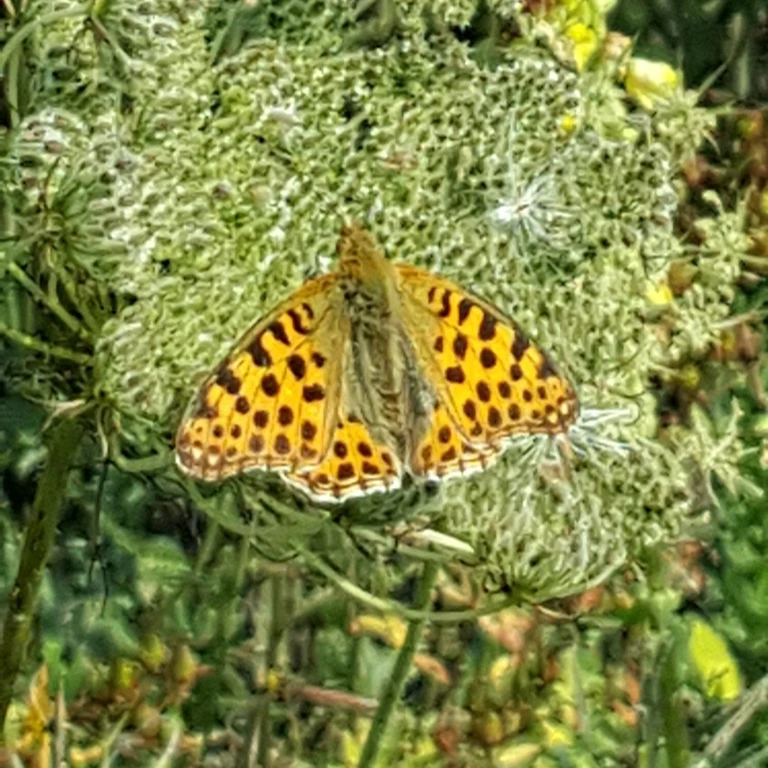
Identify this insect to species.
Issoria lathonia
